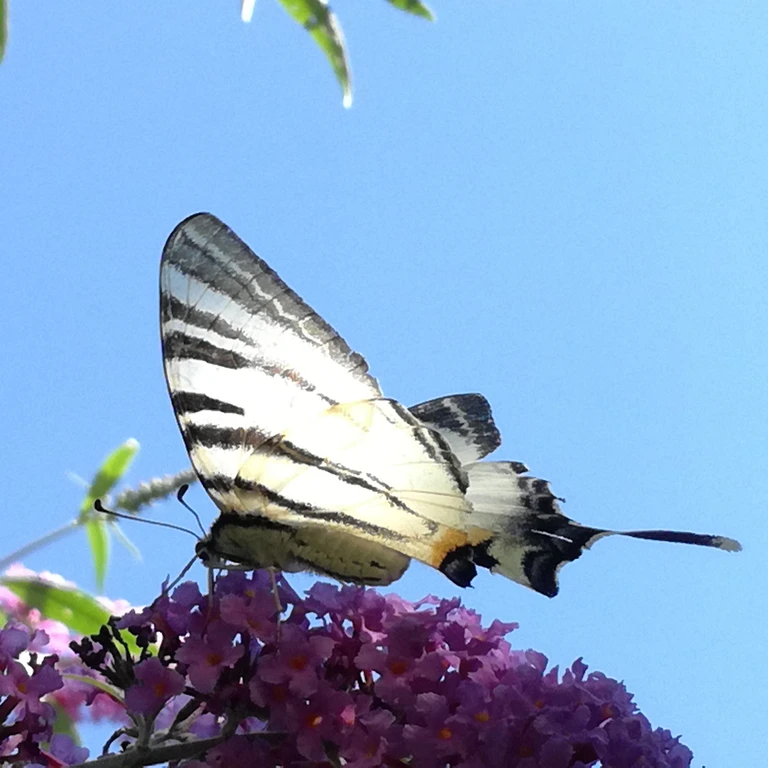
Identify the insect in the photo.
Iphiclides podalirius
